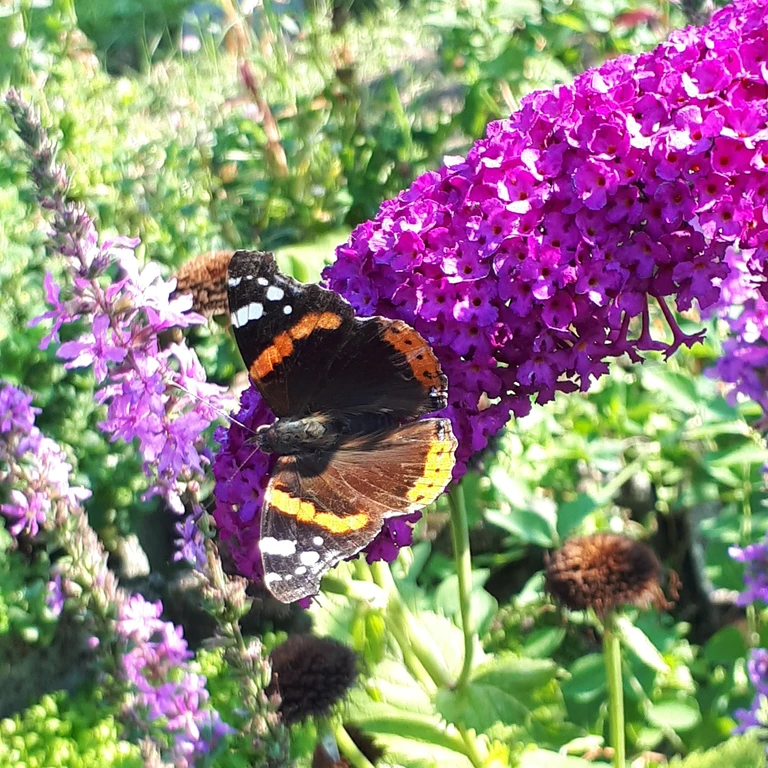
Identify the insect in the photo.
Vanessa atalanta
